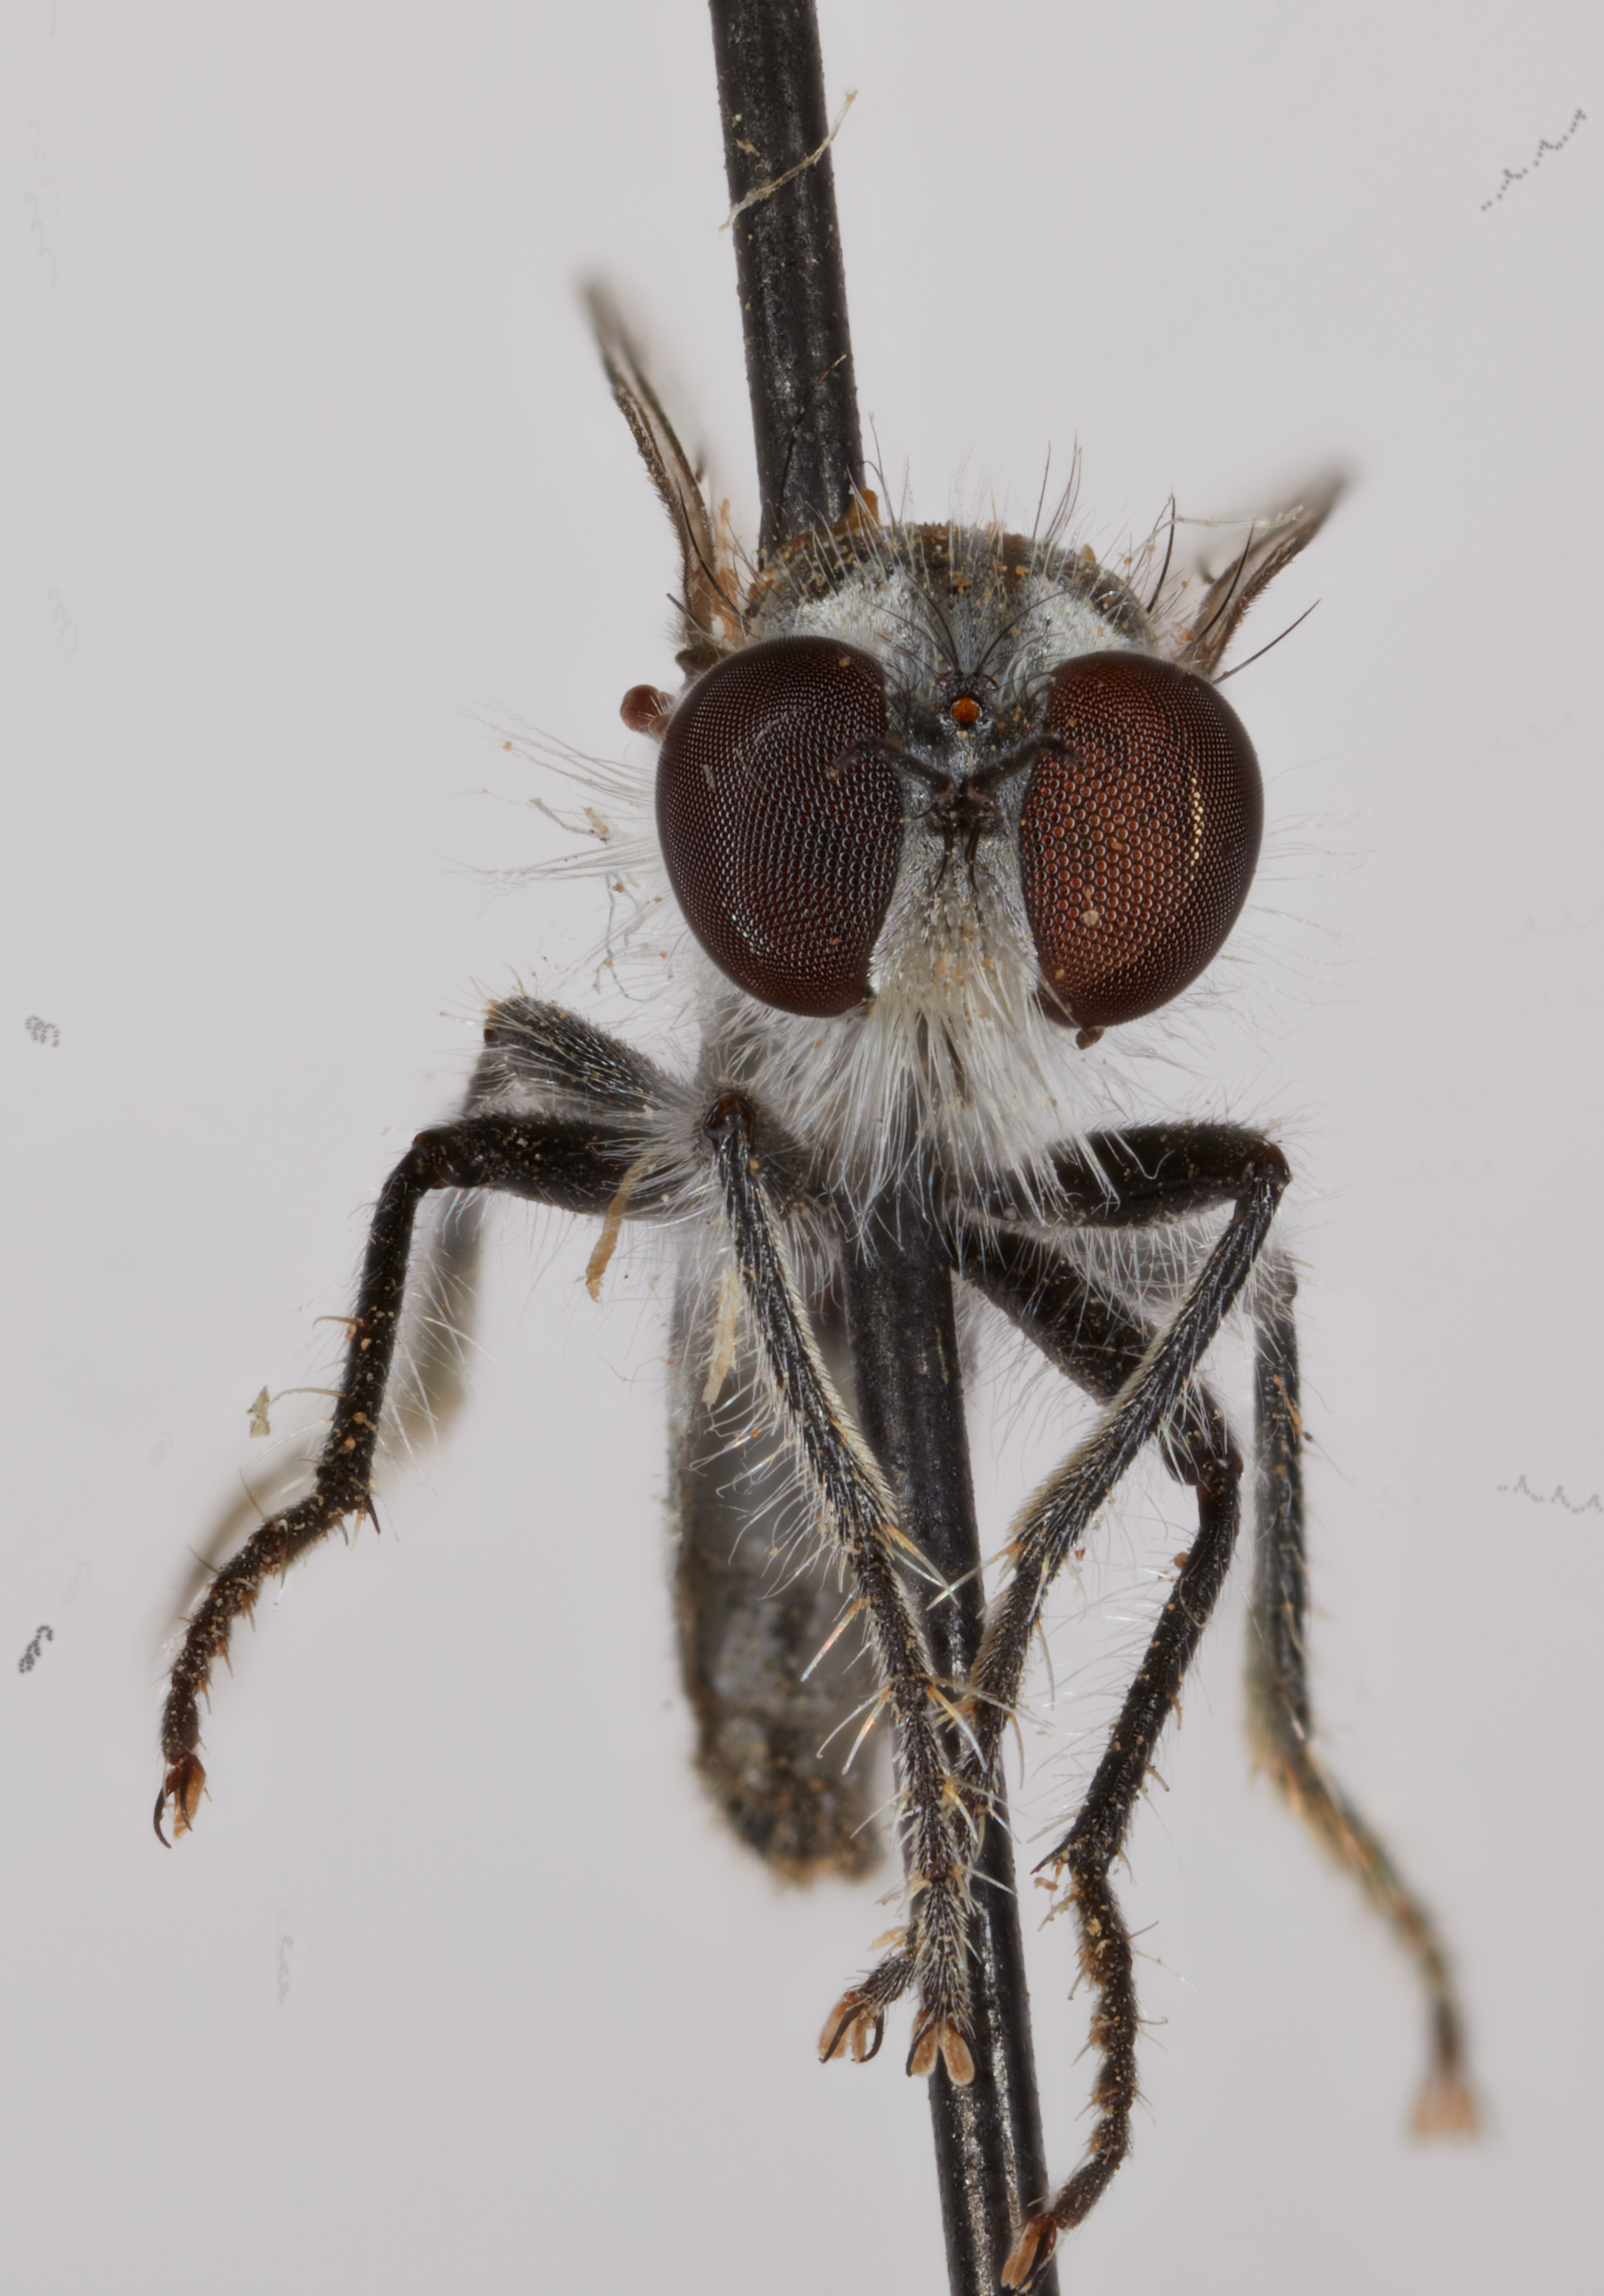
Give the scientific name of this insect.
Backomyia seminoensis
